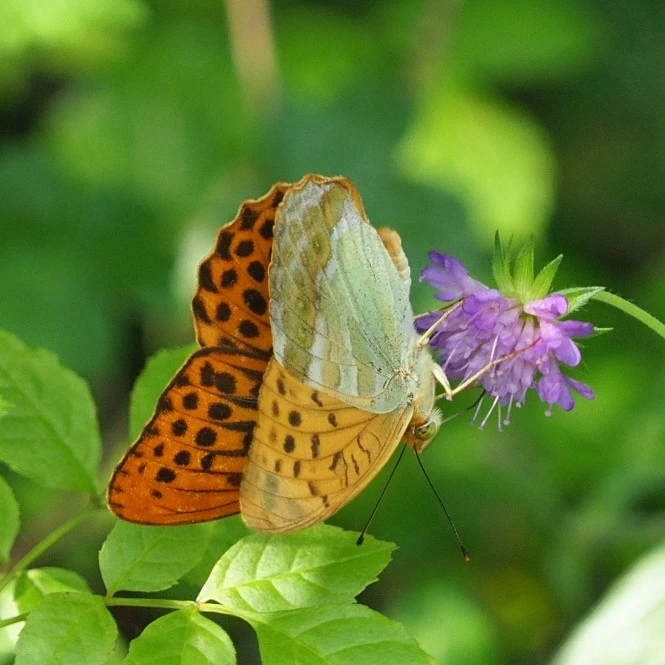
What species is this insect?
Argynnis paphia
